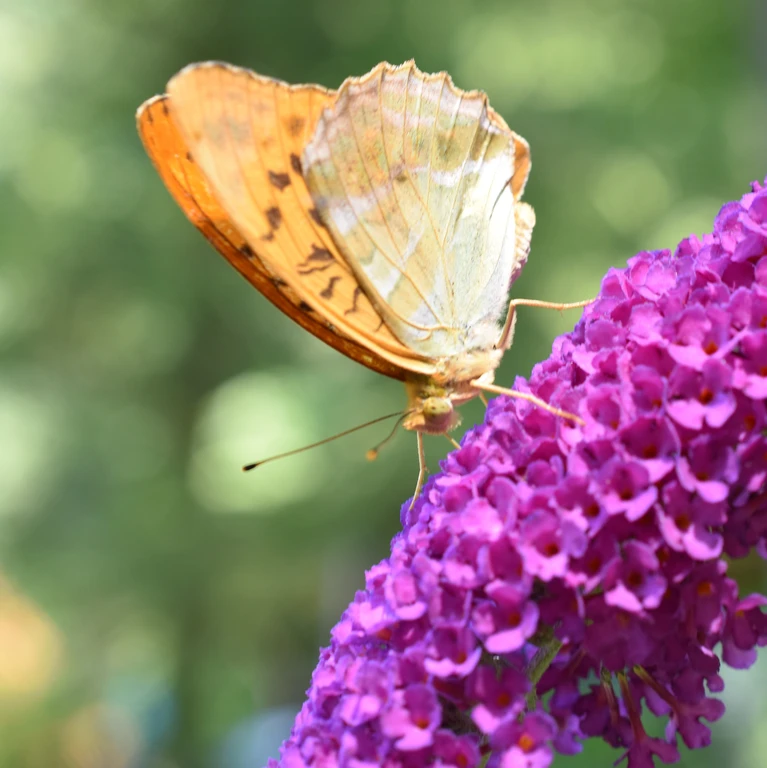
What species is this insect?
Argynnis paphia
